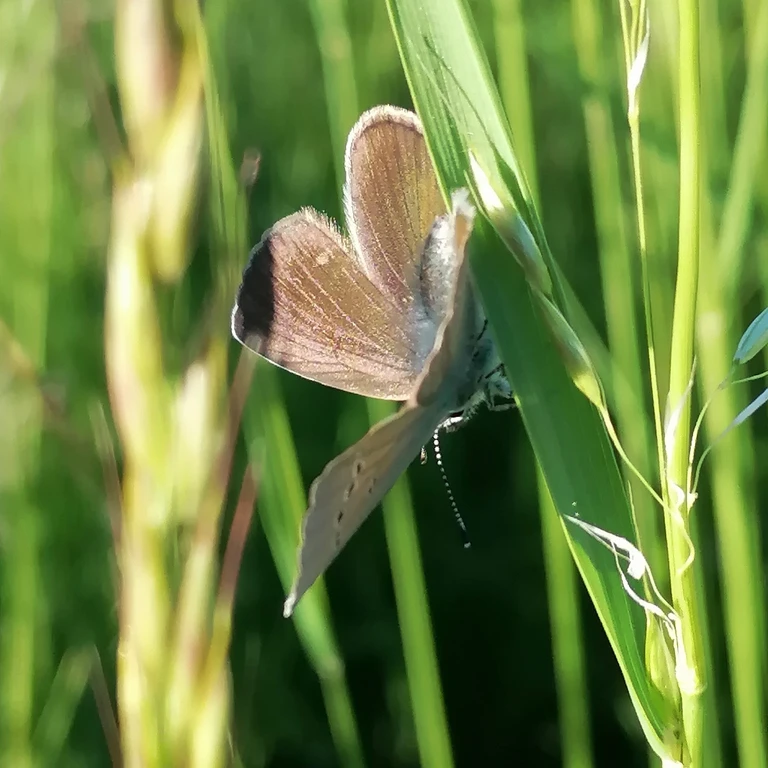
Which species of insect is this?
Cyaniris semiargus
